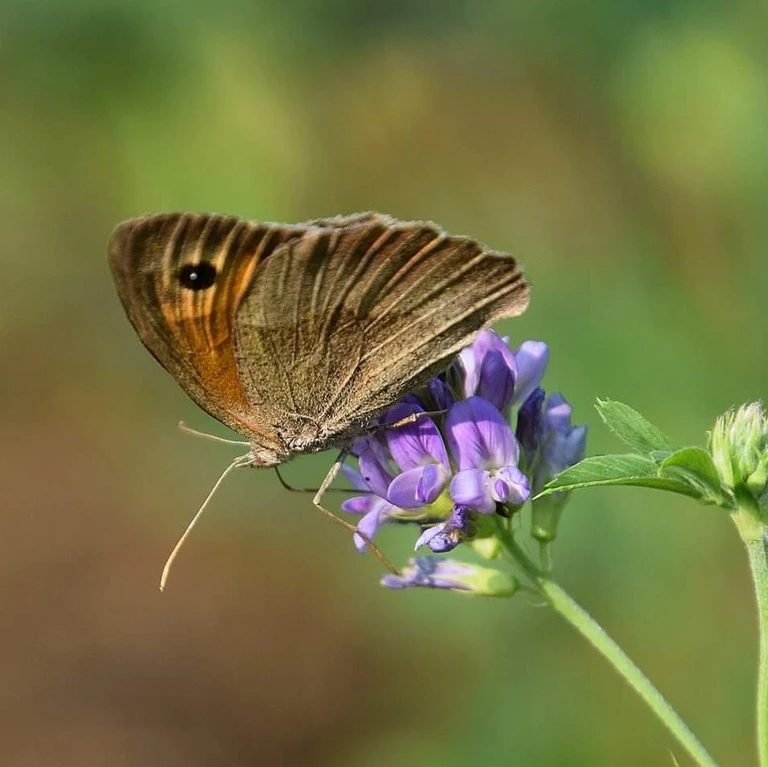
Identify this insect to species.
Maniola jurtina
